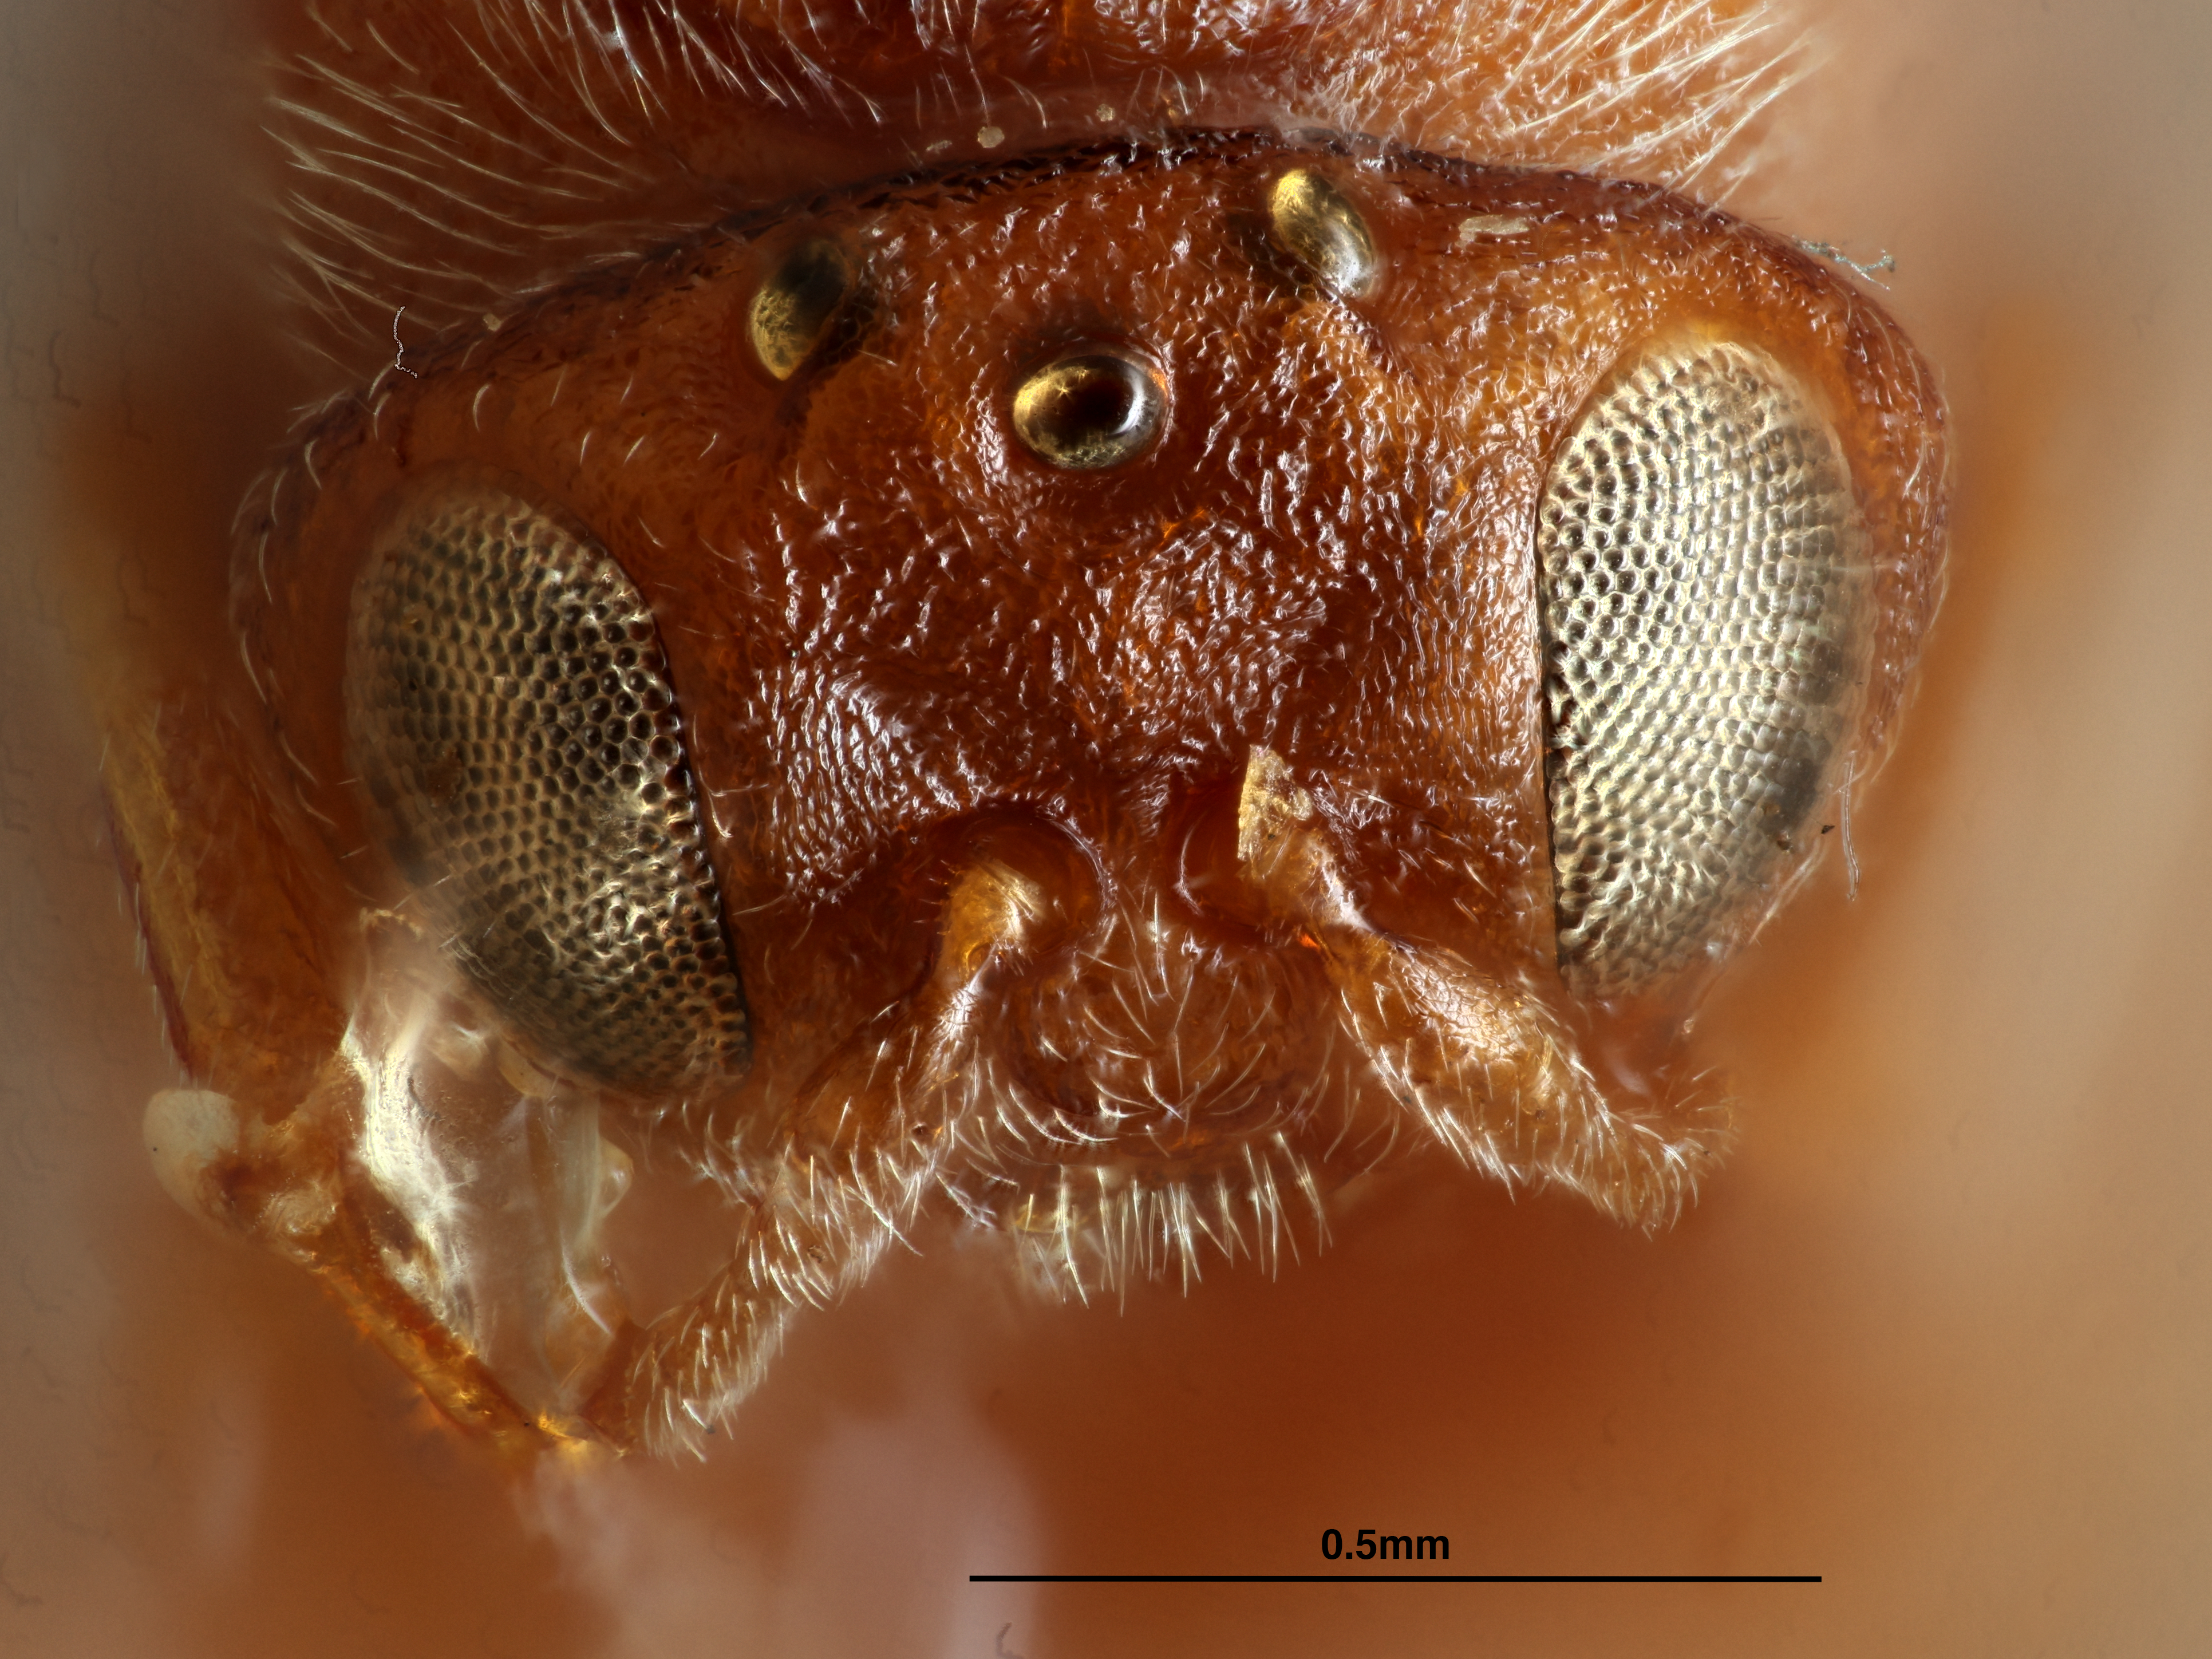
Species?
Andricus coronus
